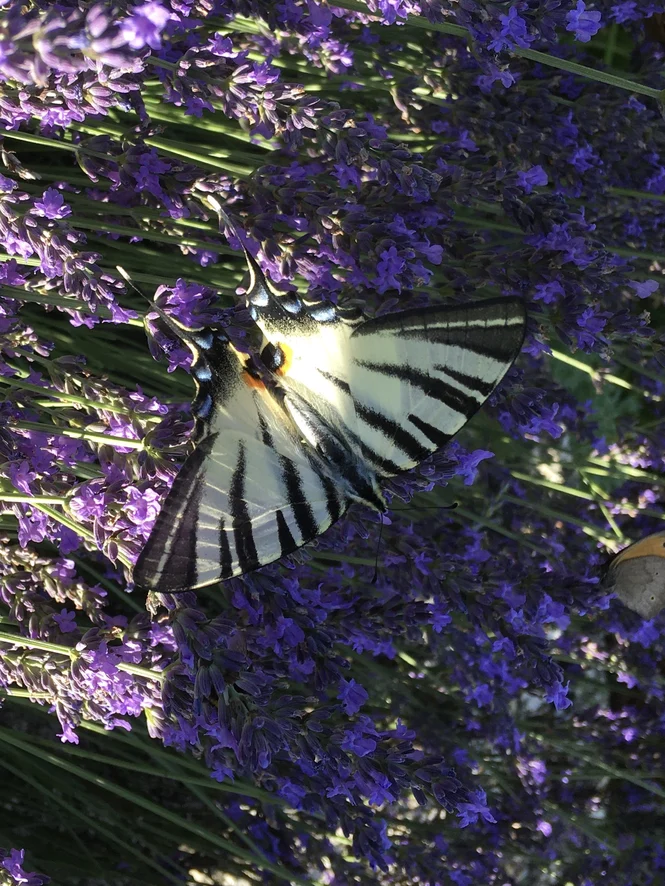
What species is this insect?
Iphiclides podalirius
